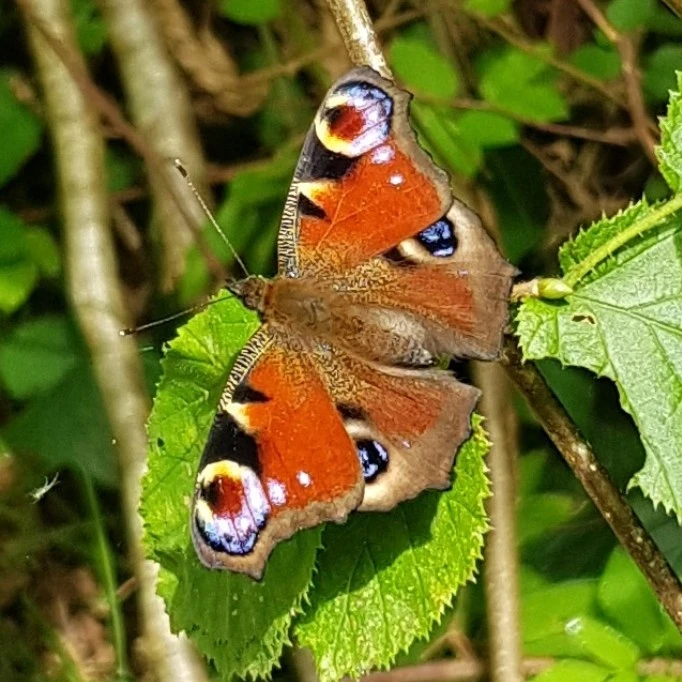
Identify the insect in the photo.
Aglais io
